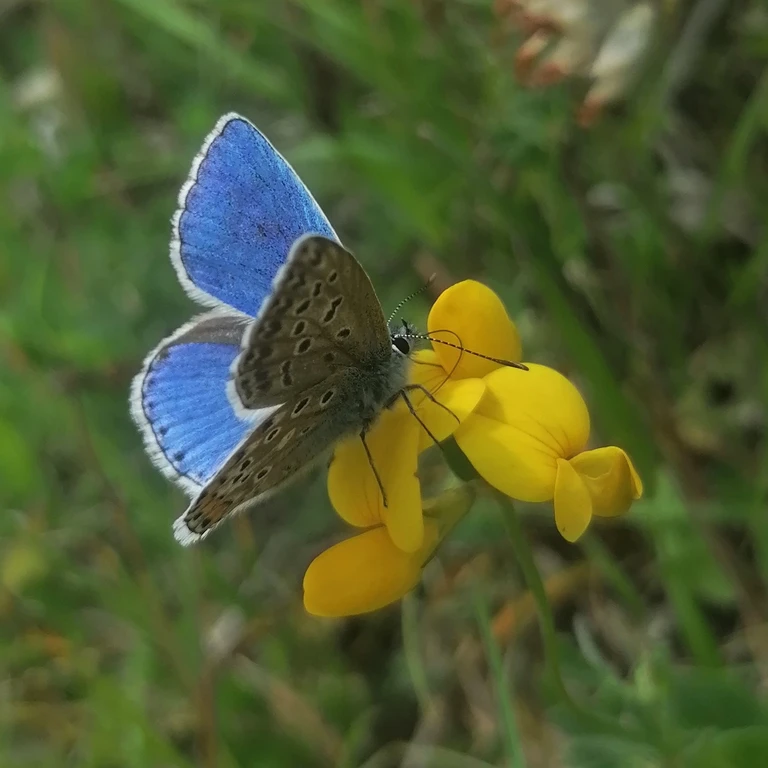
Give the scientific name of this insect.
Lysandra bellargus
